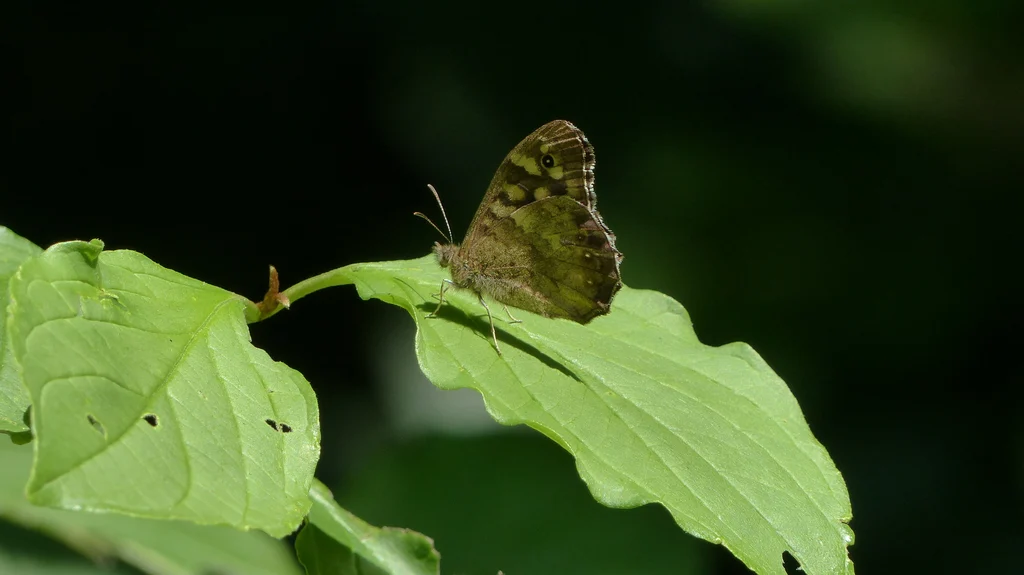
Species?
Pararge aegeria
